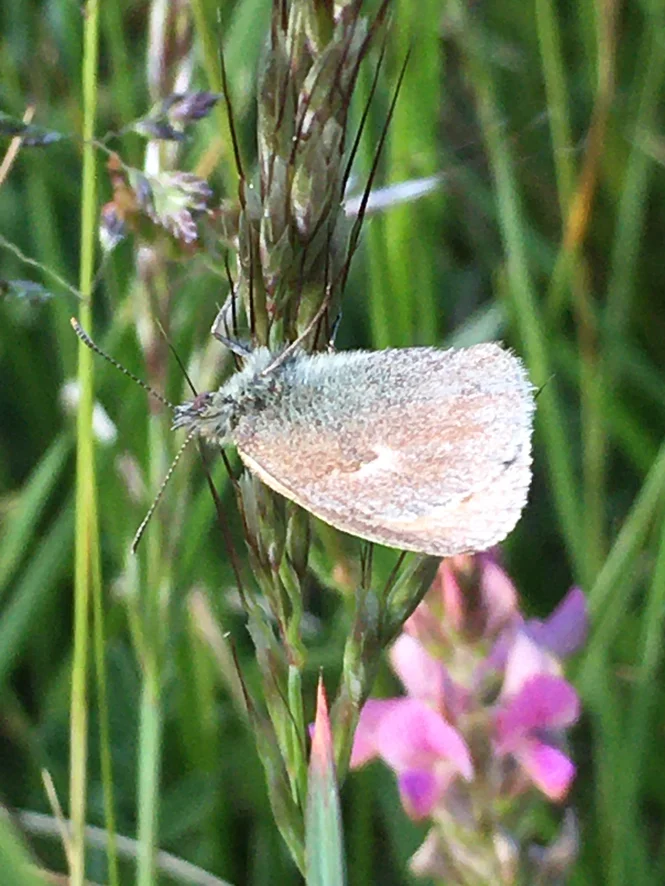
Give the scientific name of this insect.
Coenonympha pamphilus
